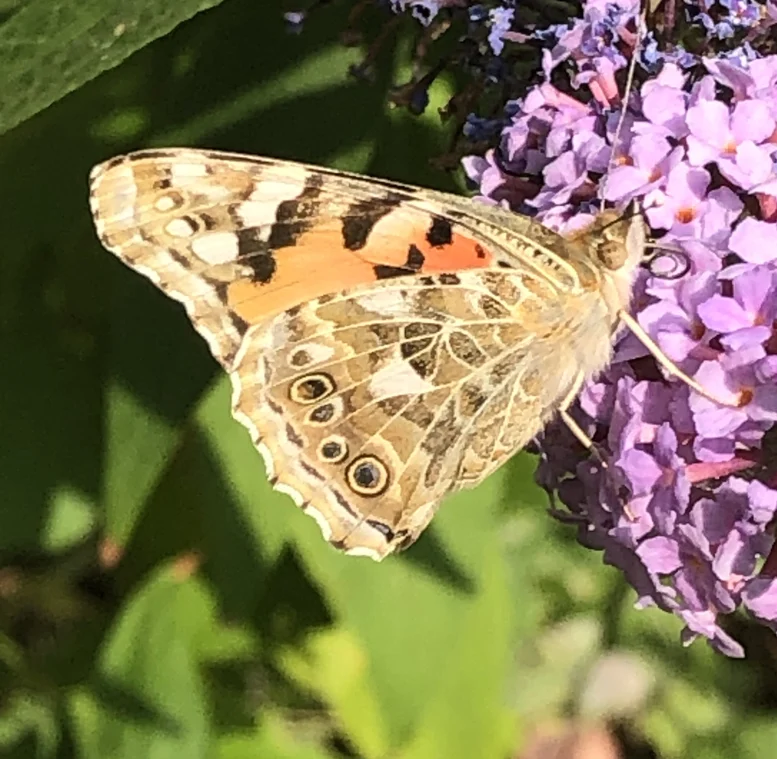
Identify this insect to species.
Vanessa cardui
